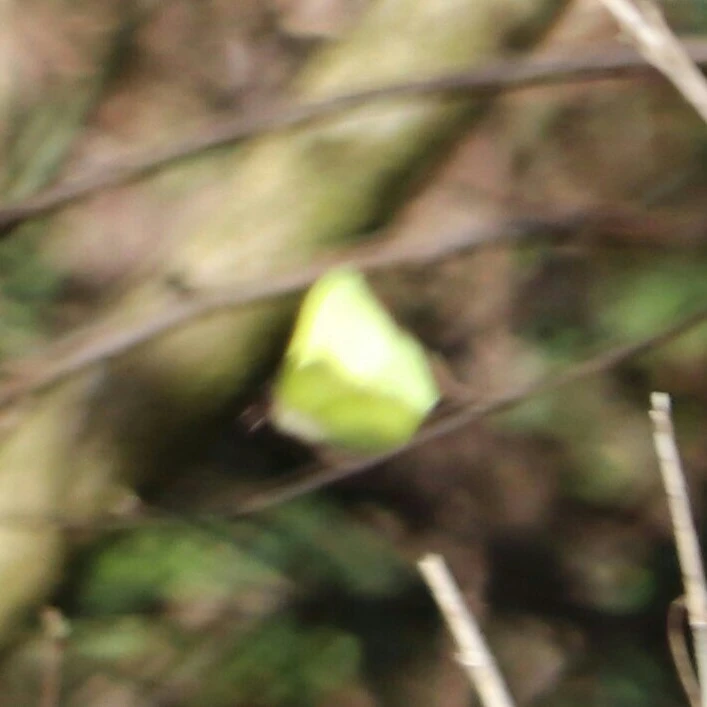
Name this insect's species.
Gonepteryx rhamni
